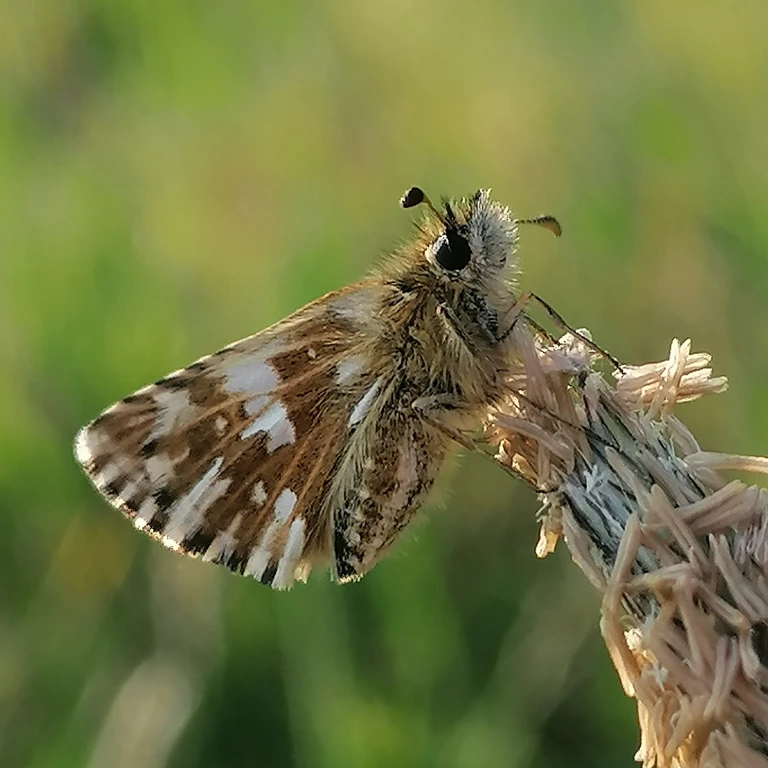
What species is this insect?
Pyrgus malvae
